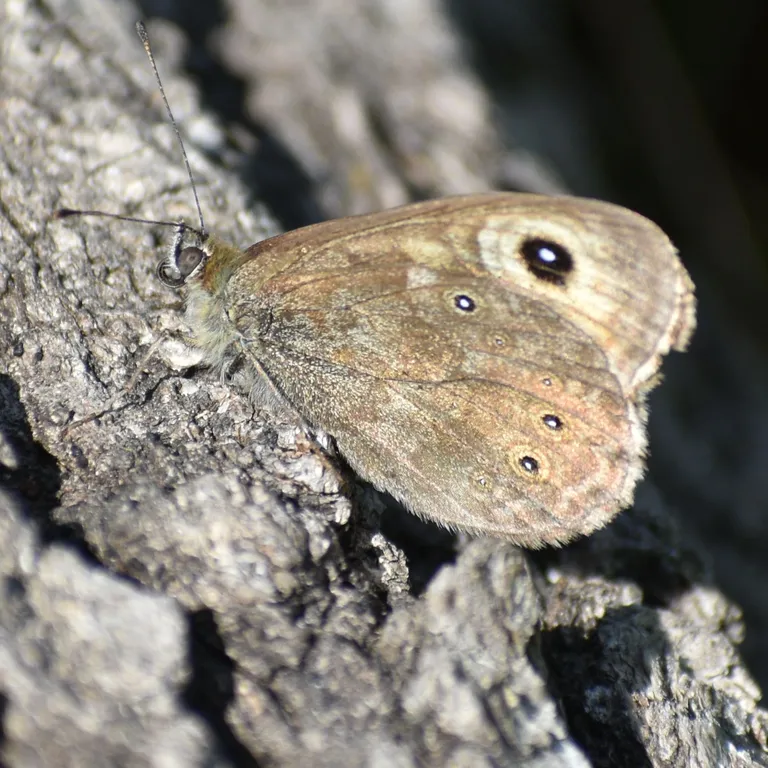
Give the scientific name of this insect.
Lasiommata maera (also Pararge maera)
